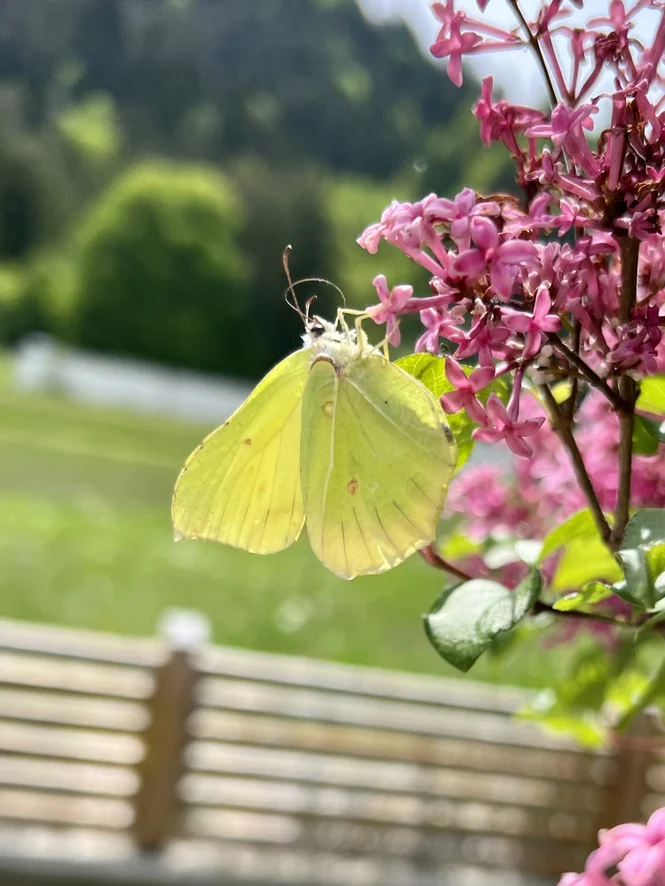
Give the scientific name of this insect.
Gonepteryx rhamni
